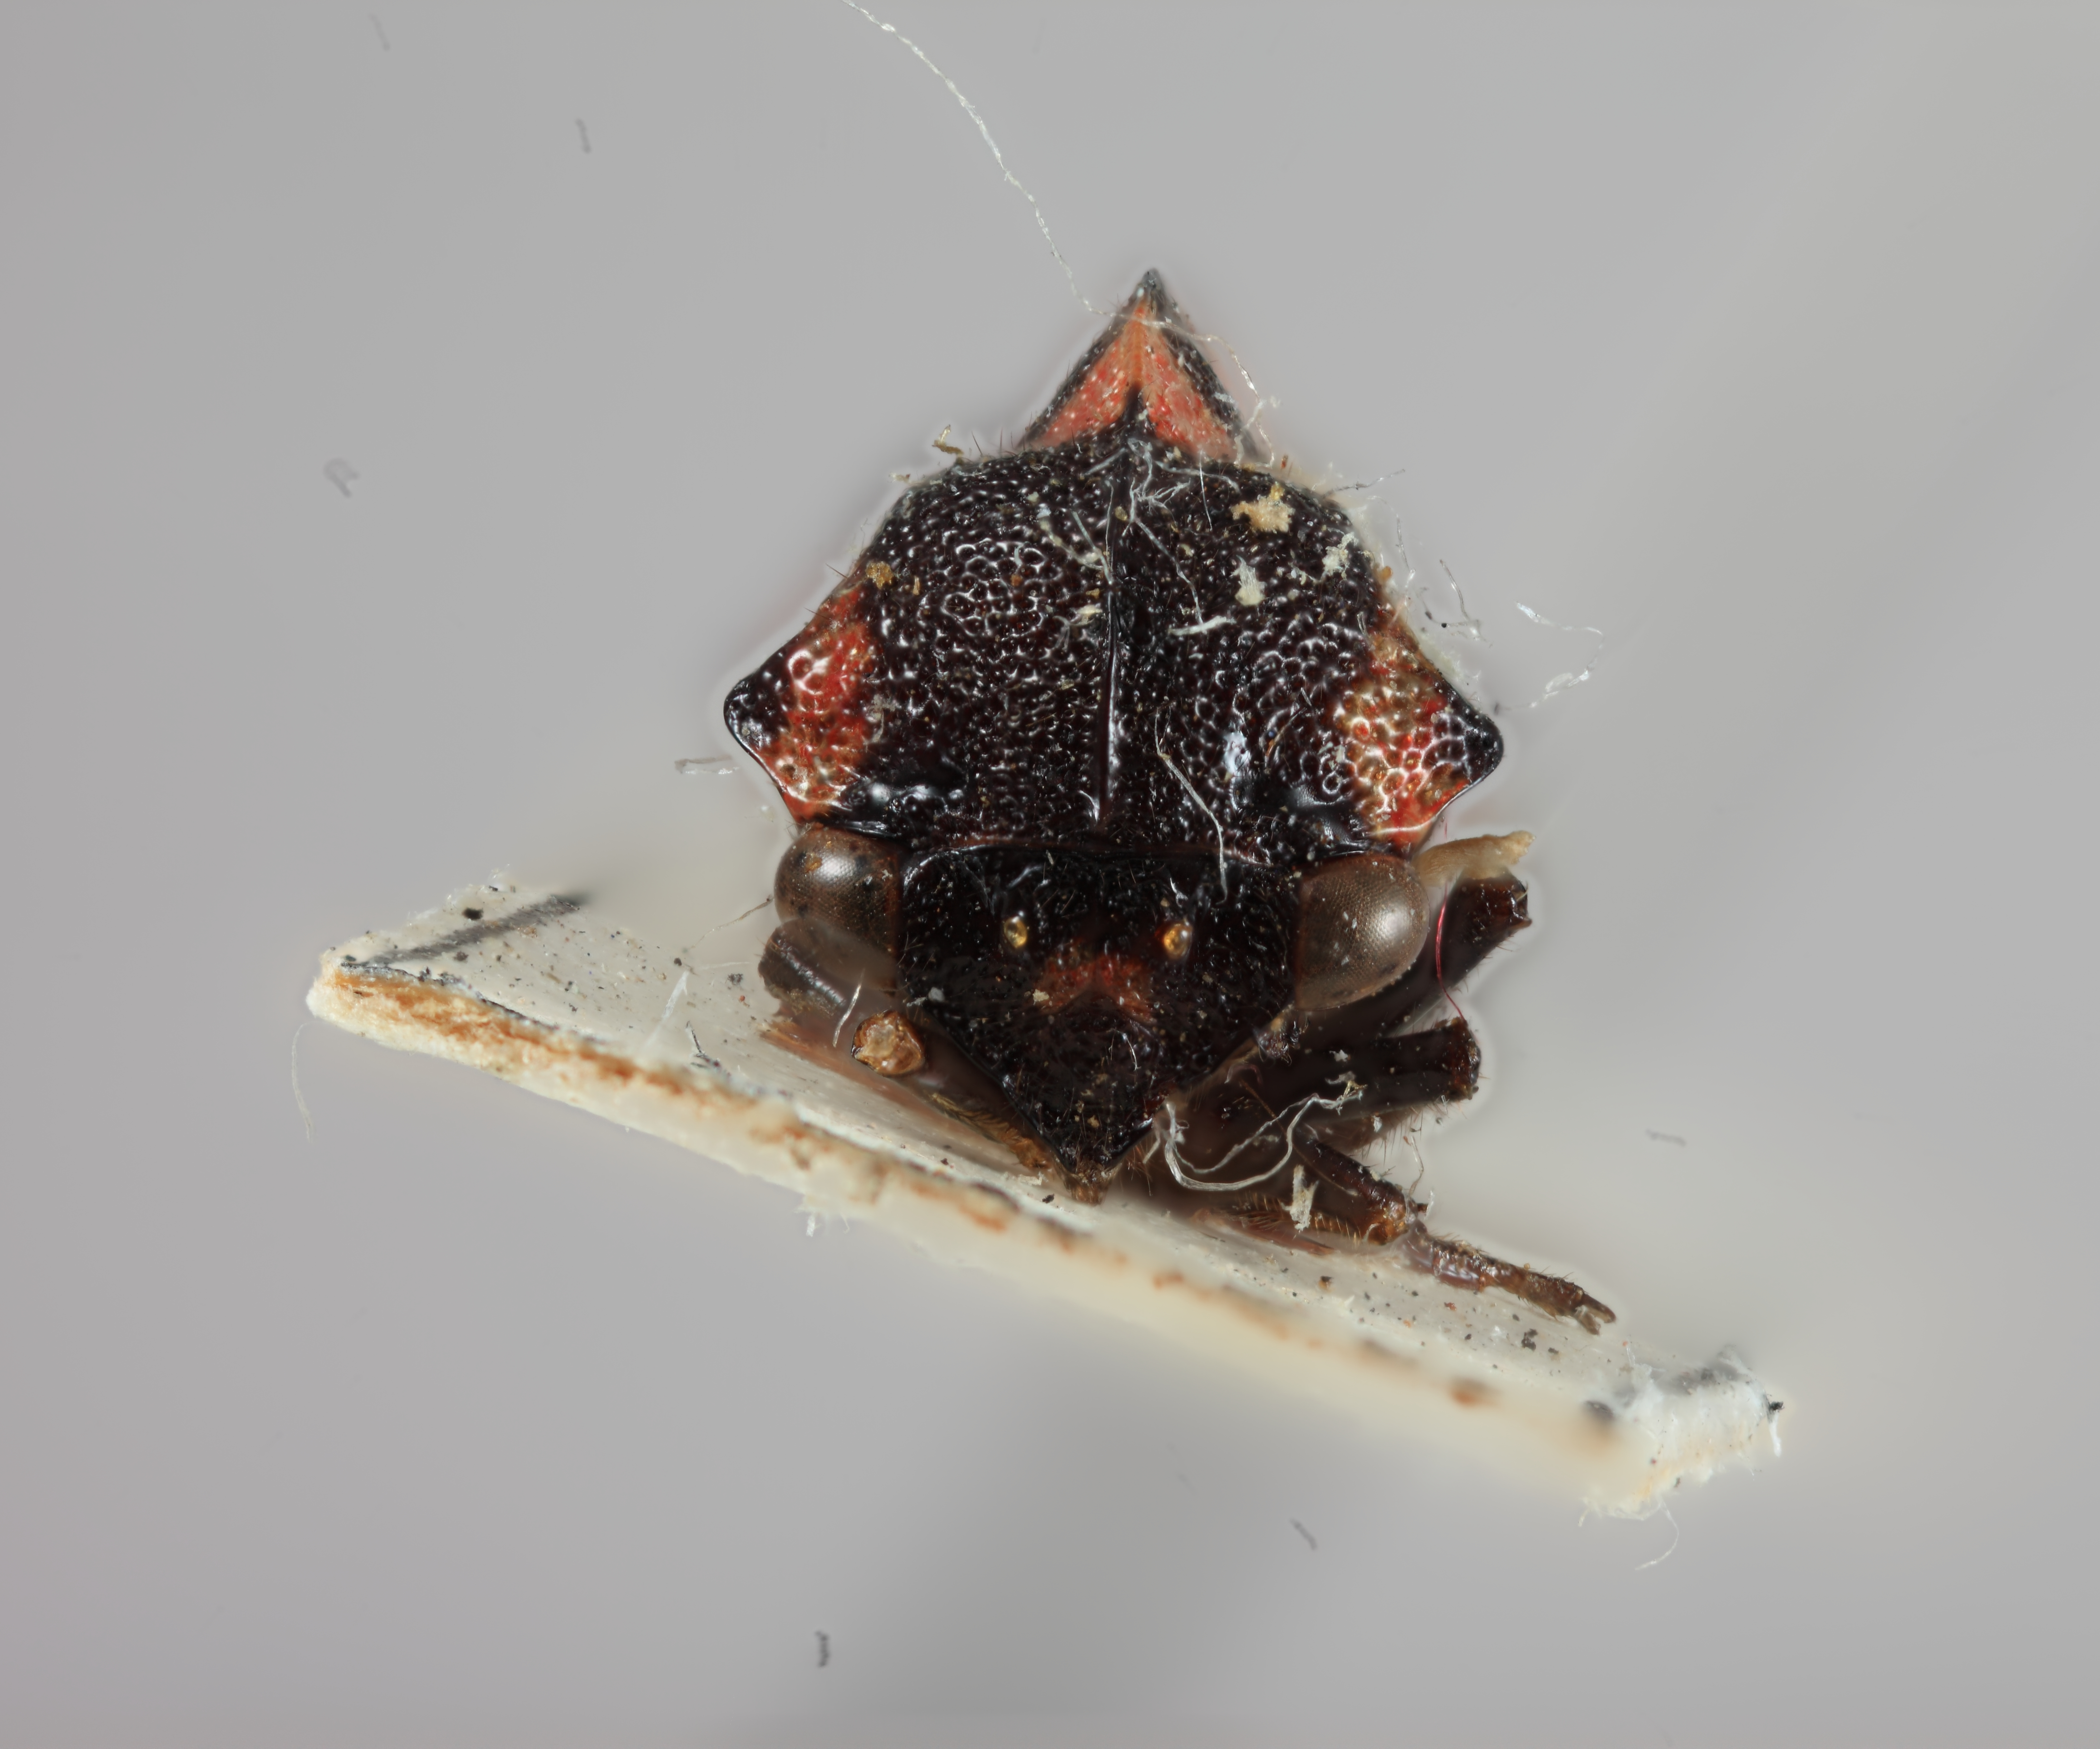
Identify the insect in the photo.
Adippe nigrorubra
